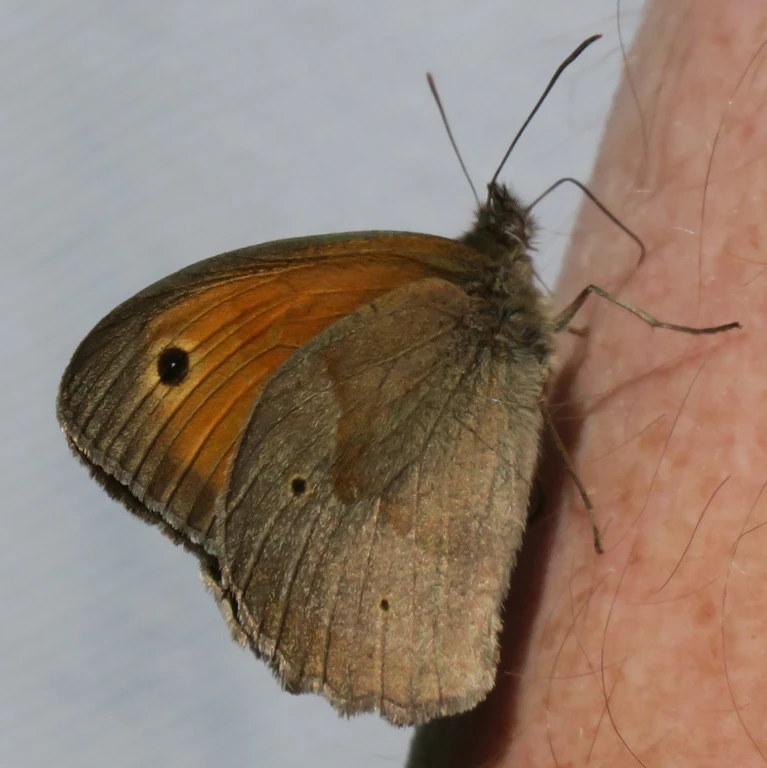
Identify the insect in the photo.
Maniola jurtina
